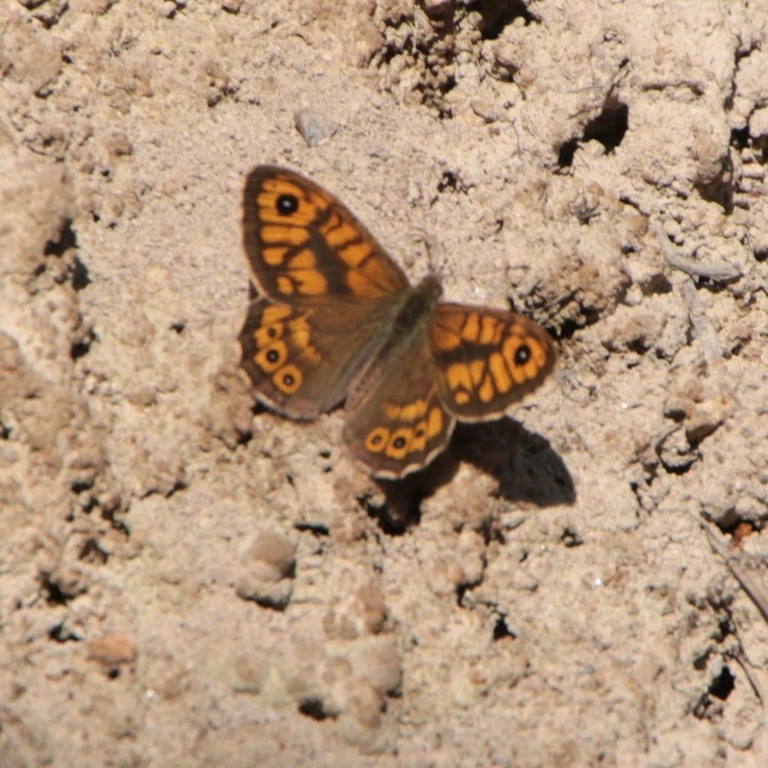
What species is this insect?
Lasiommata megera (also Pararge megera)
